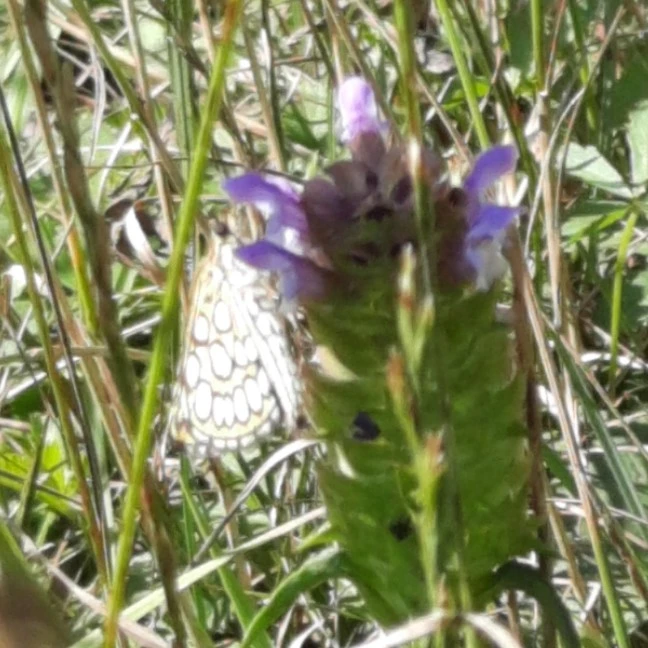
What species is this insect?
Heteropterus morpheus
